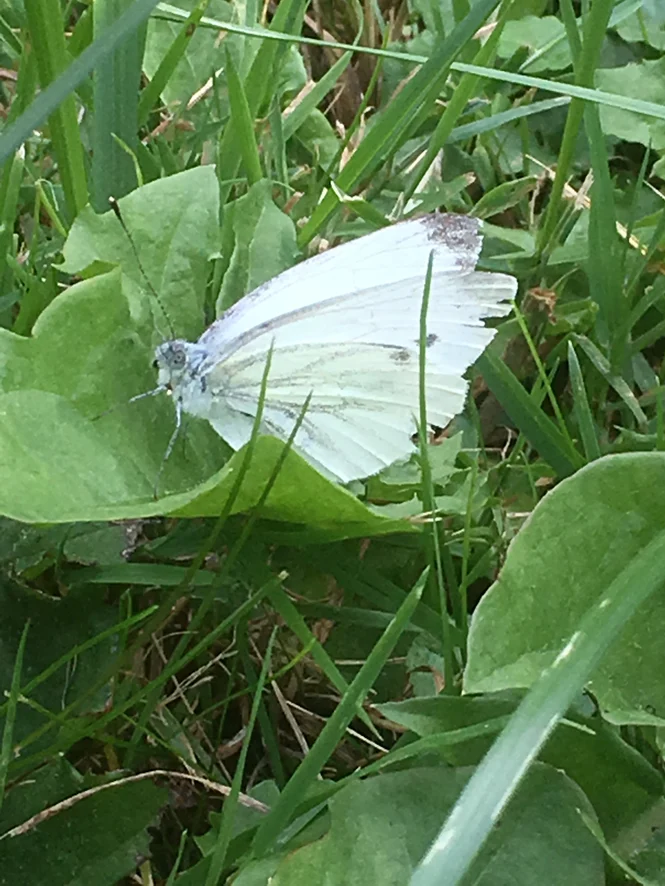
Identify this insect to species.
Pieris napi
